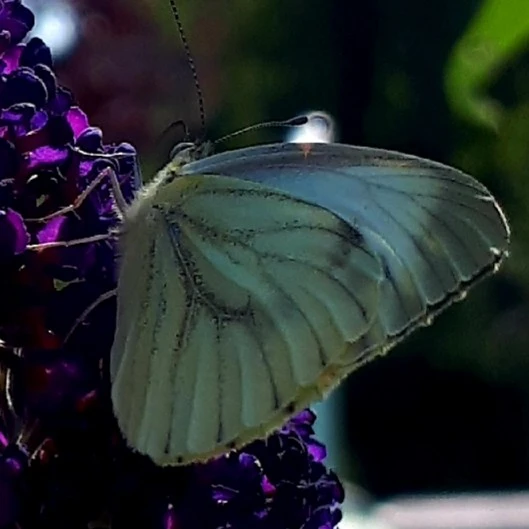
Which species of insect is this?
Pieris napi
